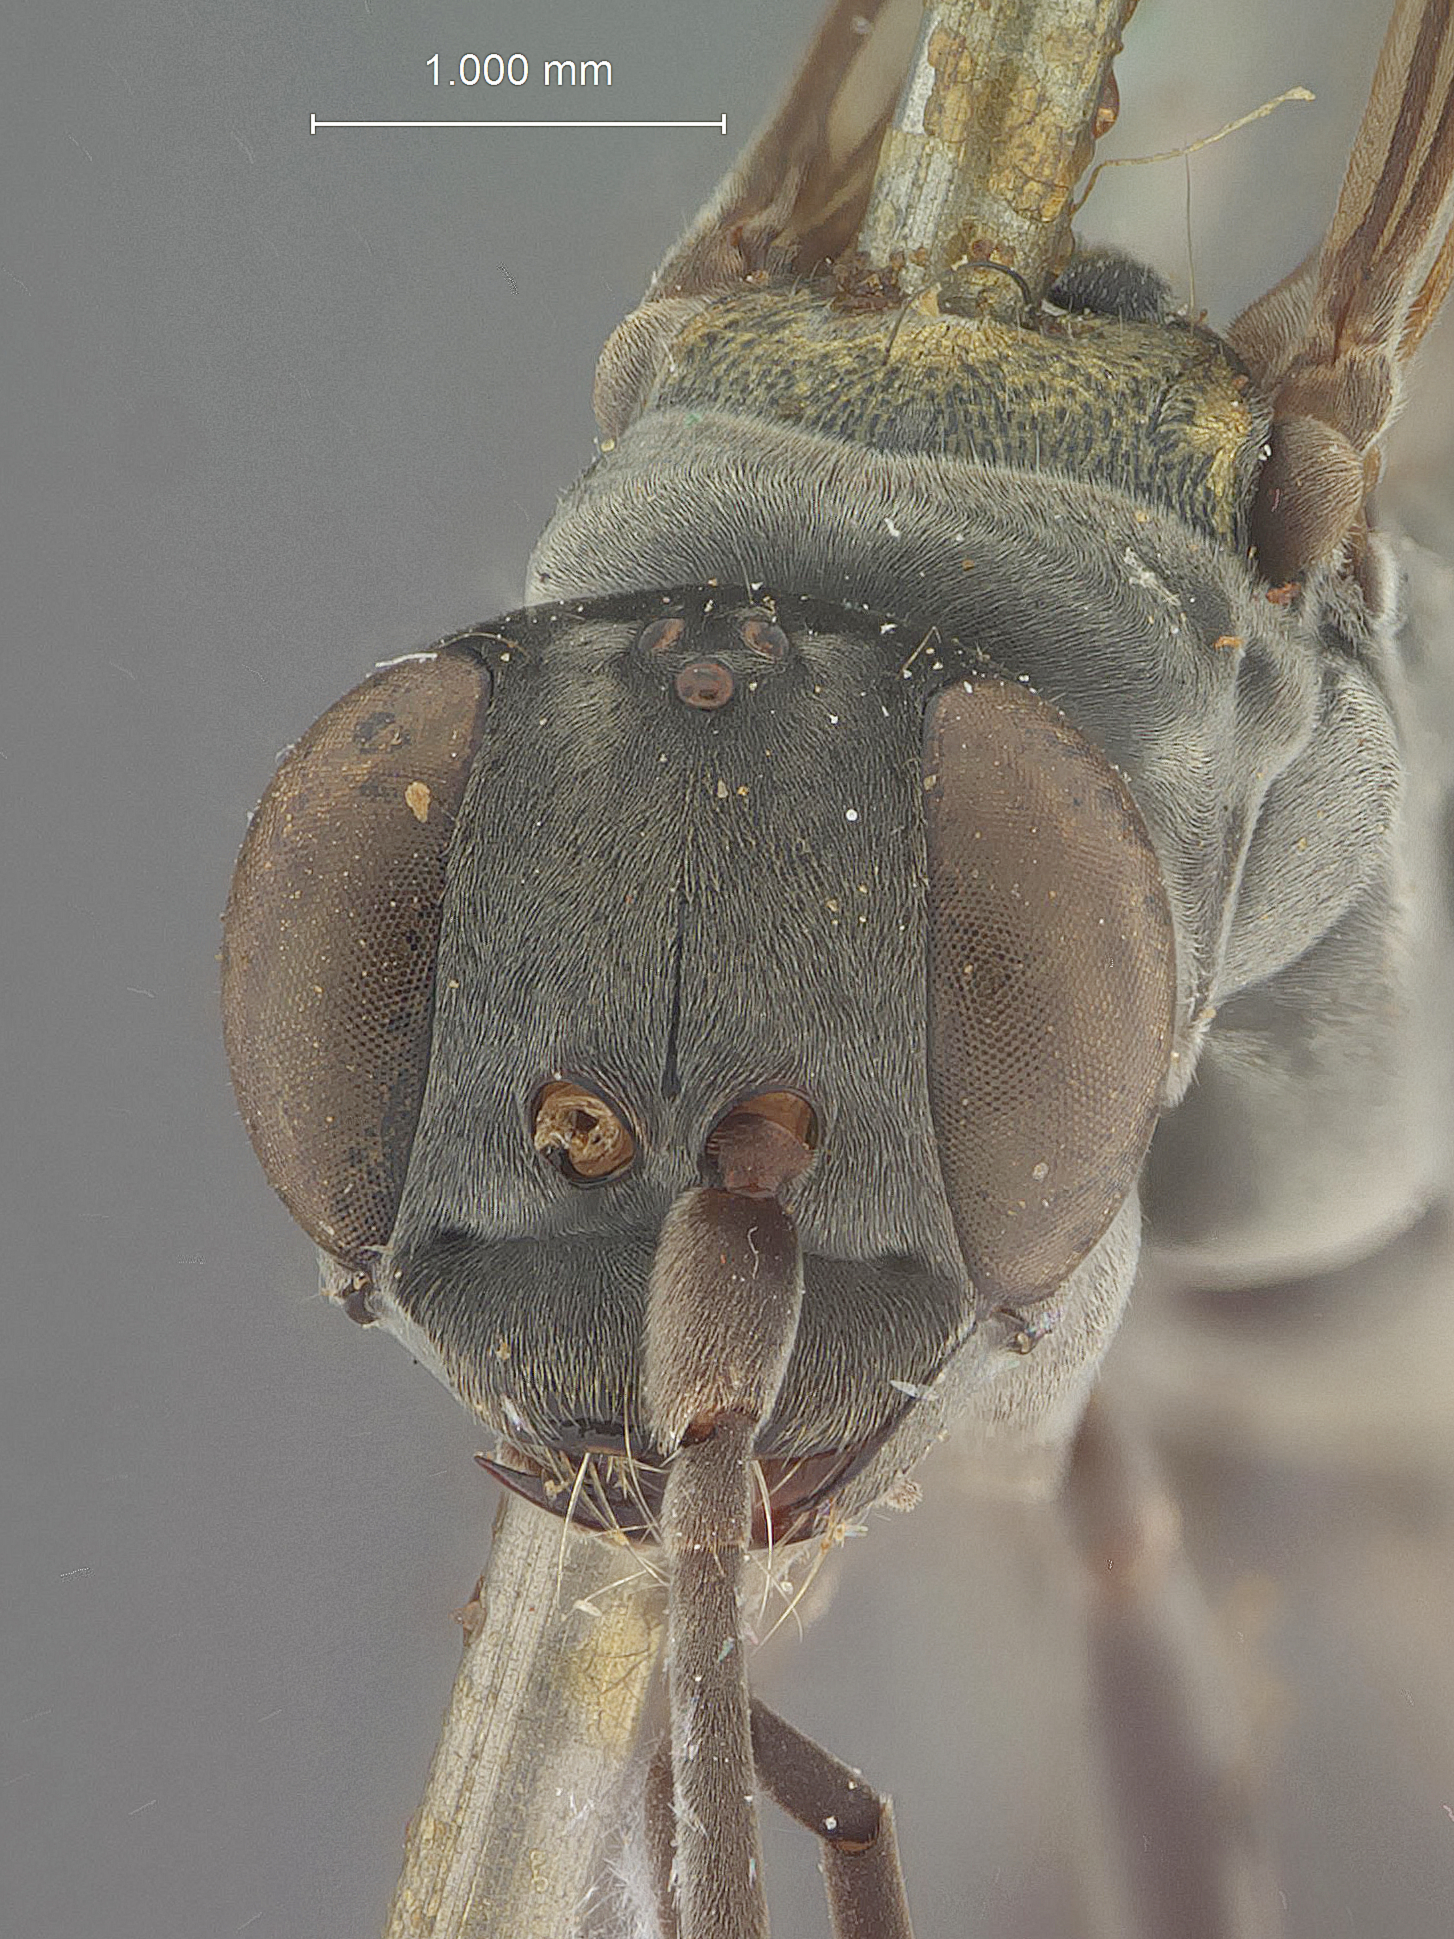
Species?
Priocnemis astarte
